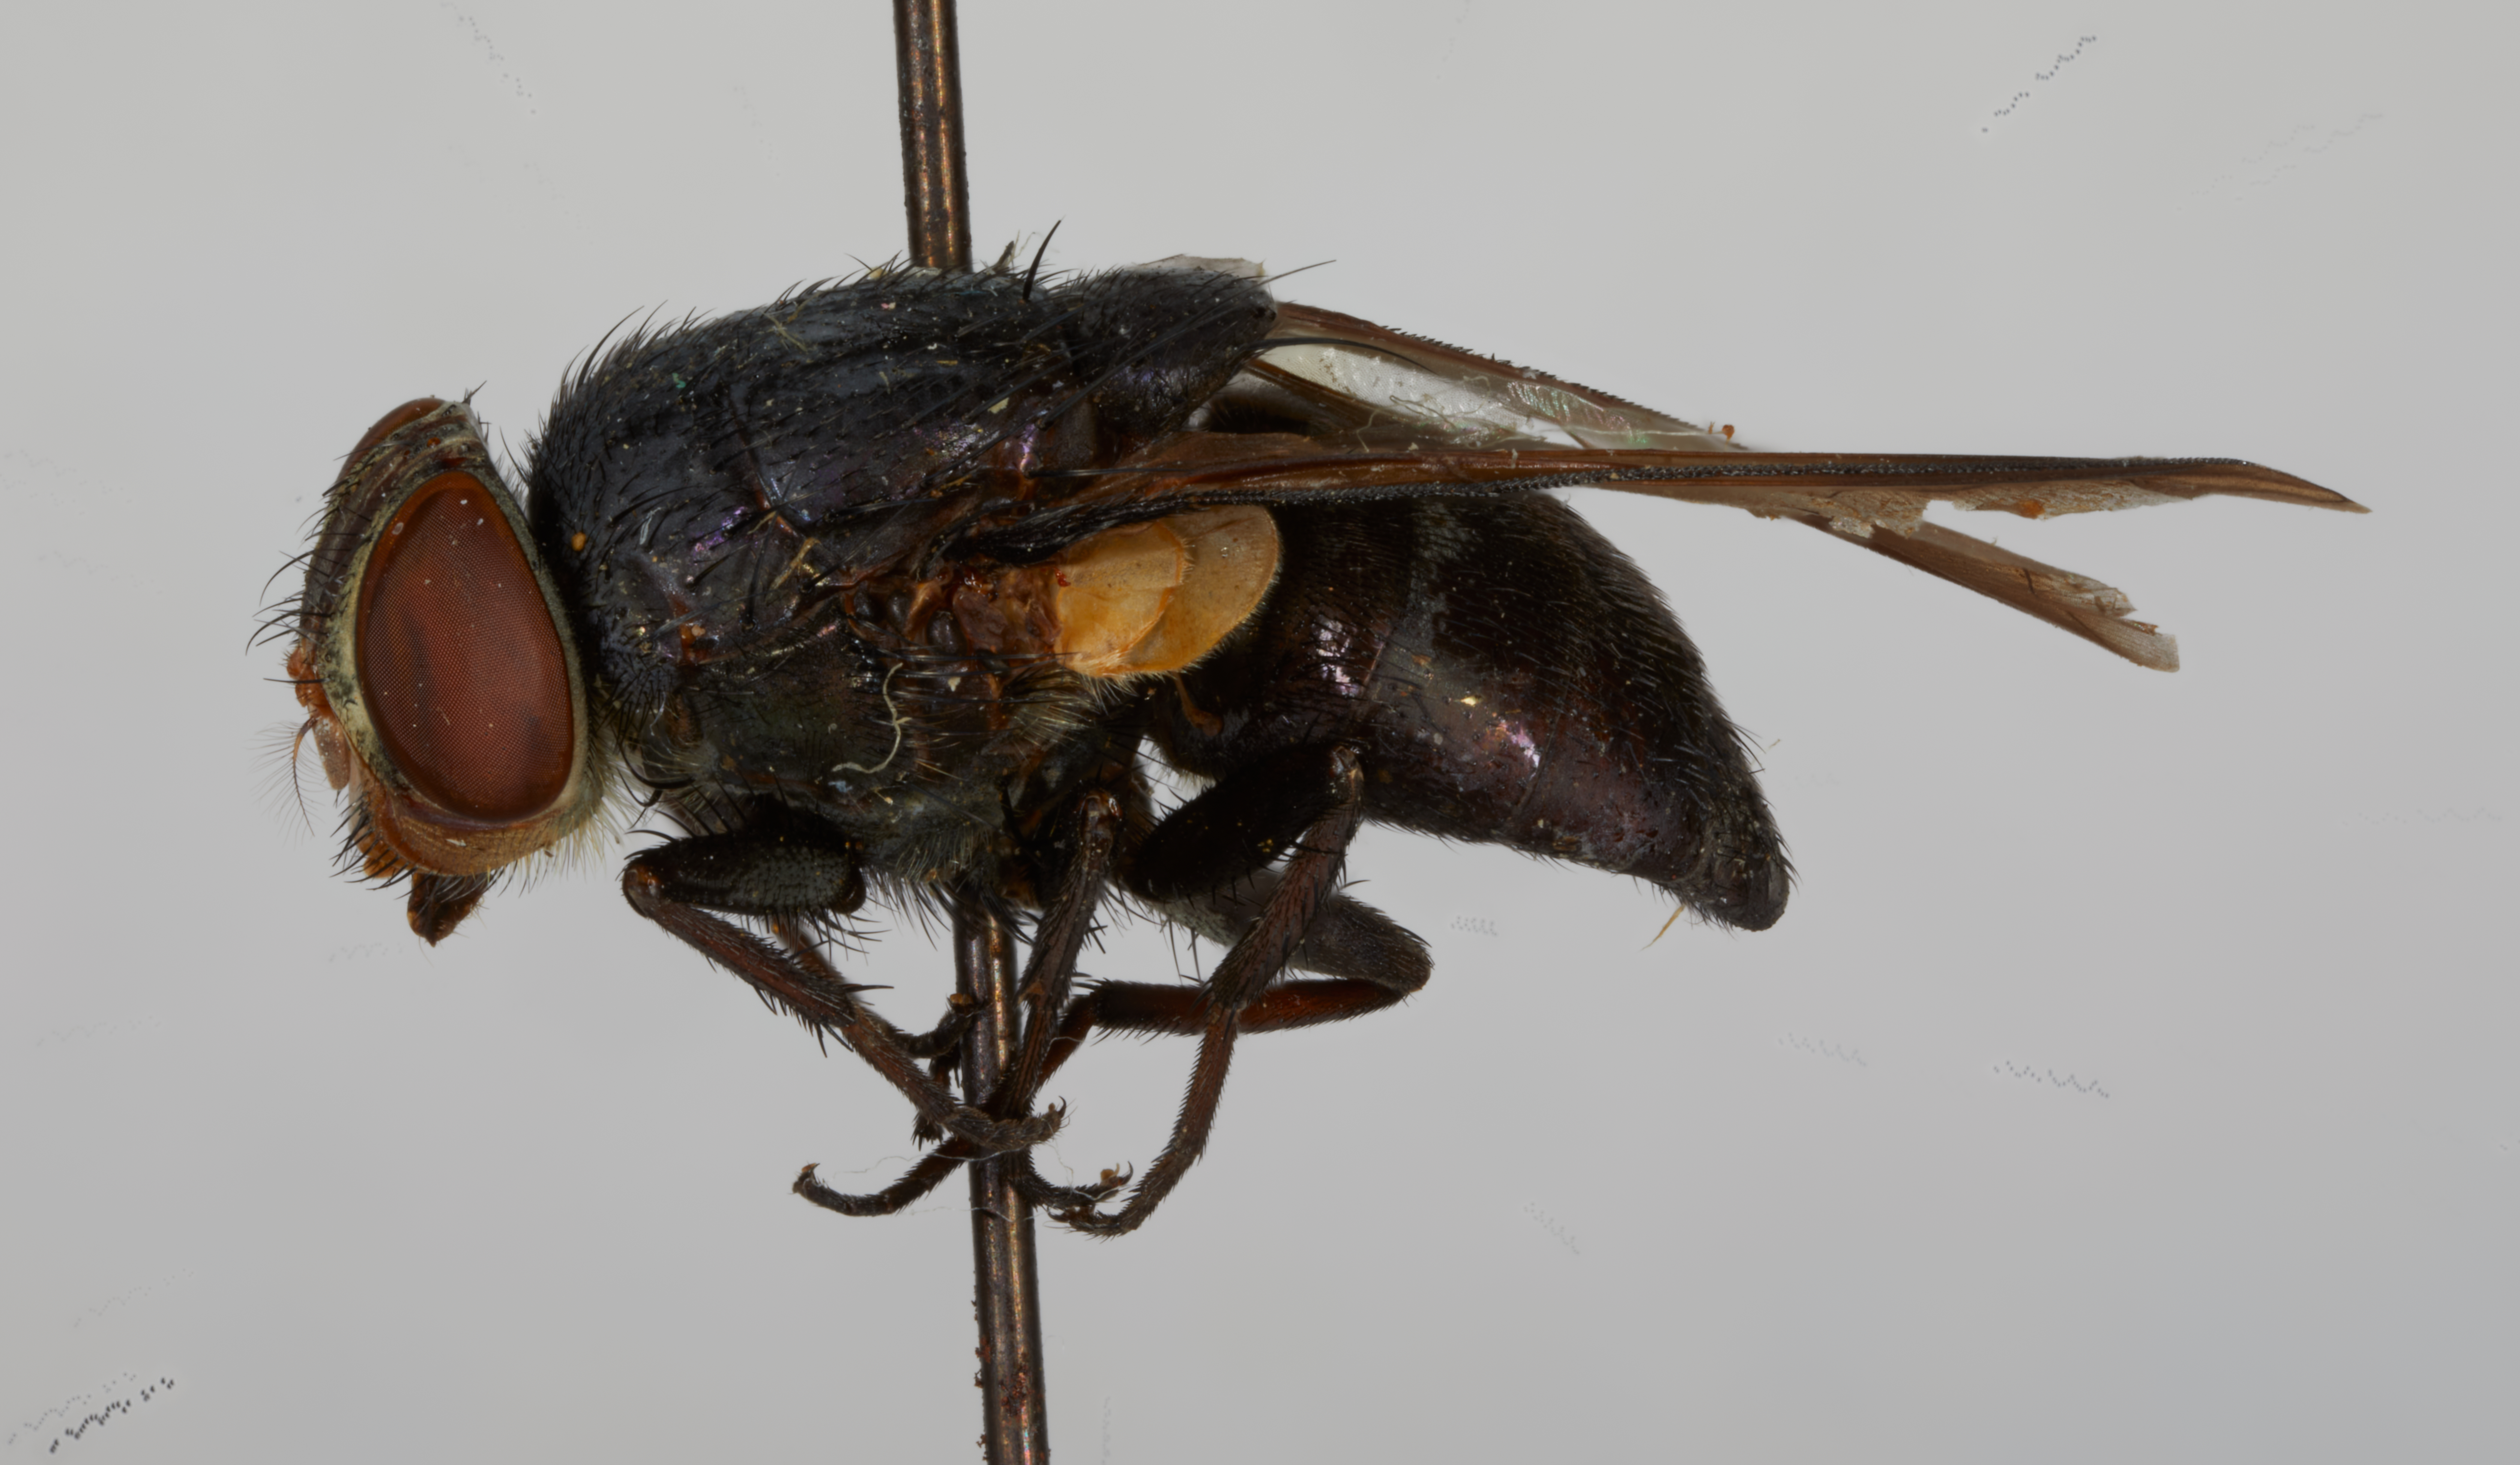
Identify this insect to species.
Isomyia lugubris
